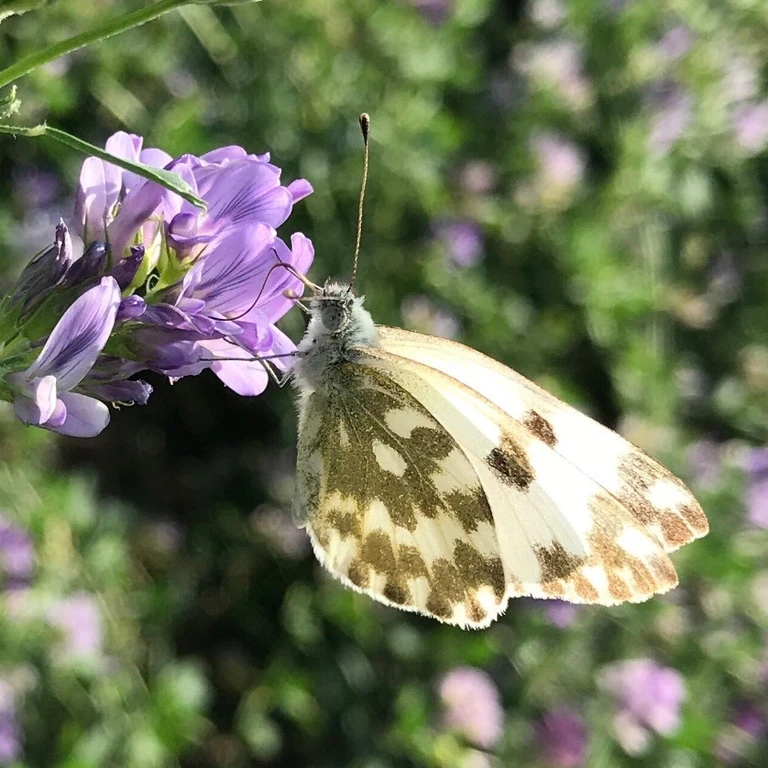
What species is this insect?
Pontia edusa
